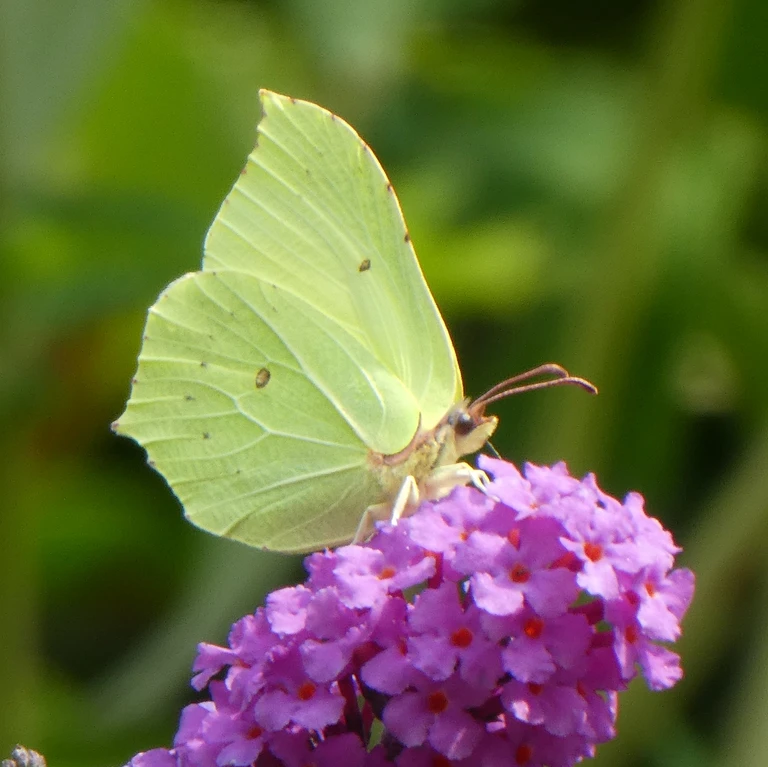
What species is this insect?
Gonepteryx rhamni
